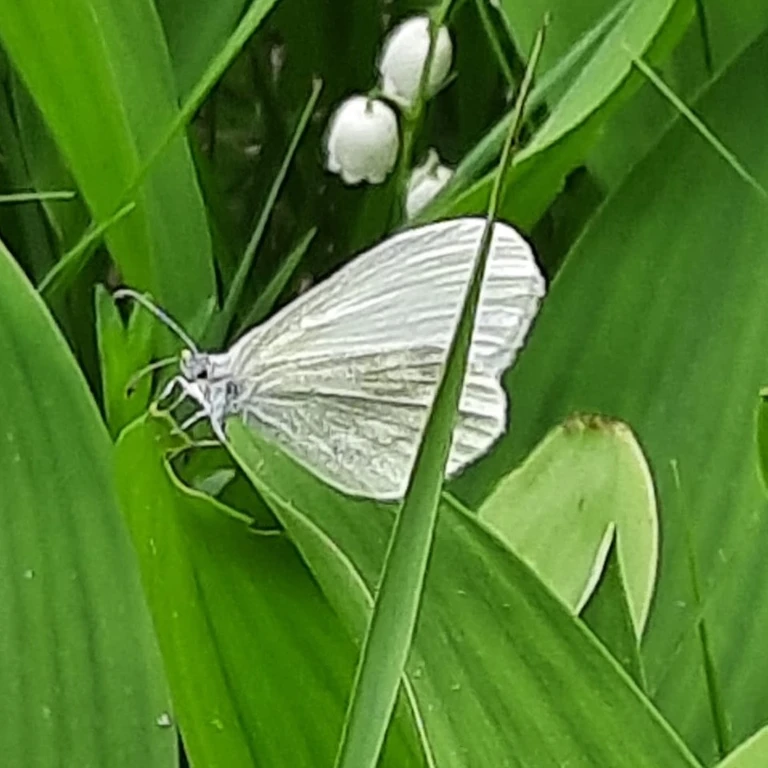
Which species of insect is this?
Leptidea sinapis/juvernica
